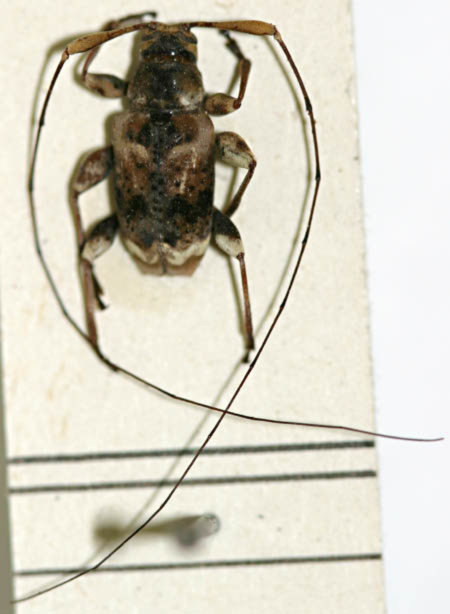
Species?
Sympagus favorabilis
